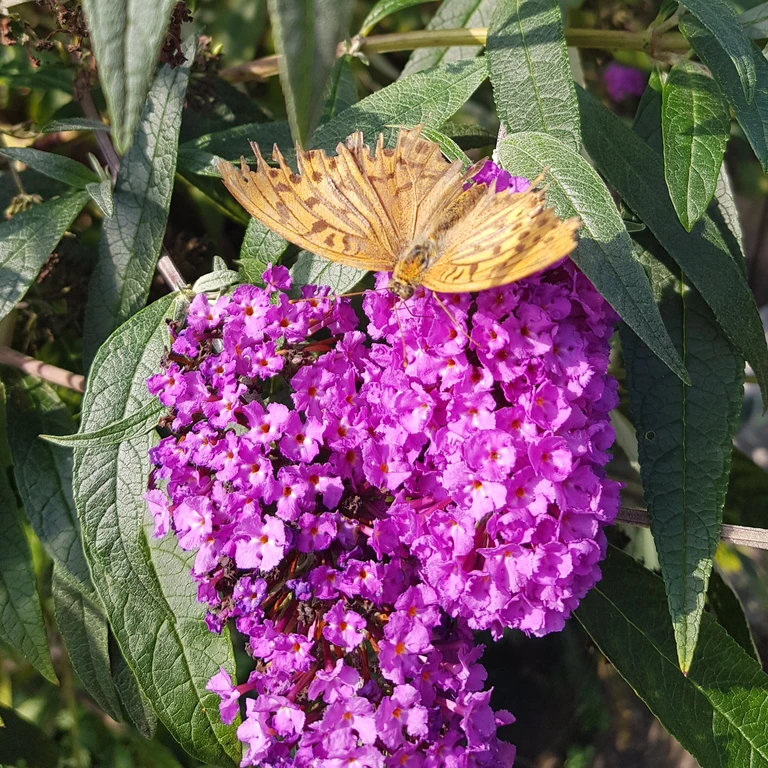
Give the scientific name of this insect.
Argynnis paphia
